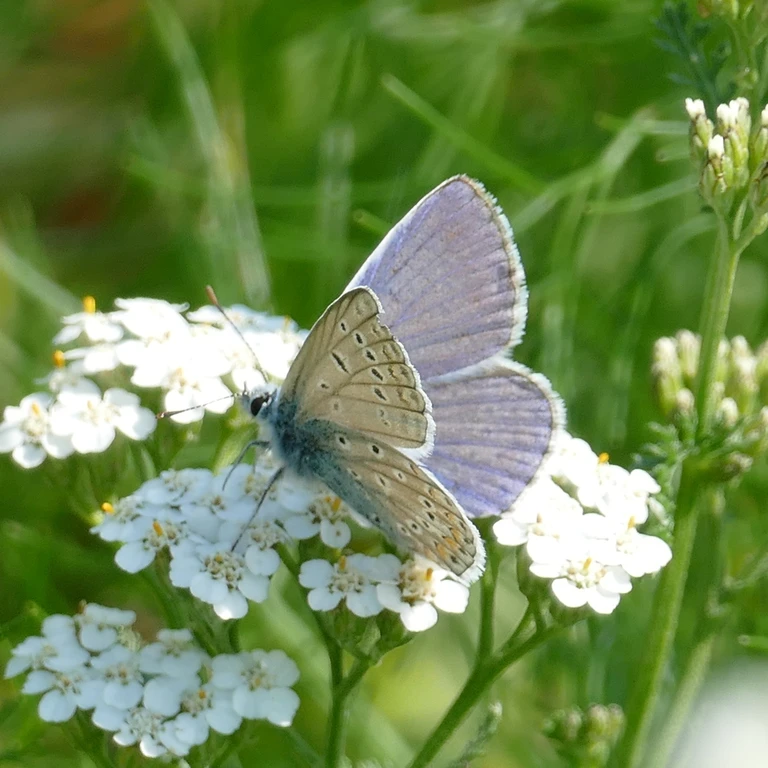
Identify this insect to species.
Polyommatus icarus
